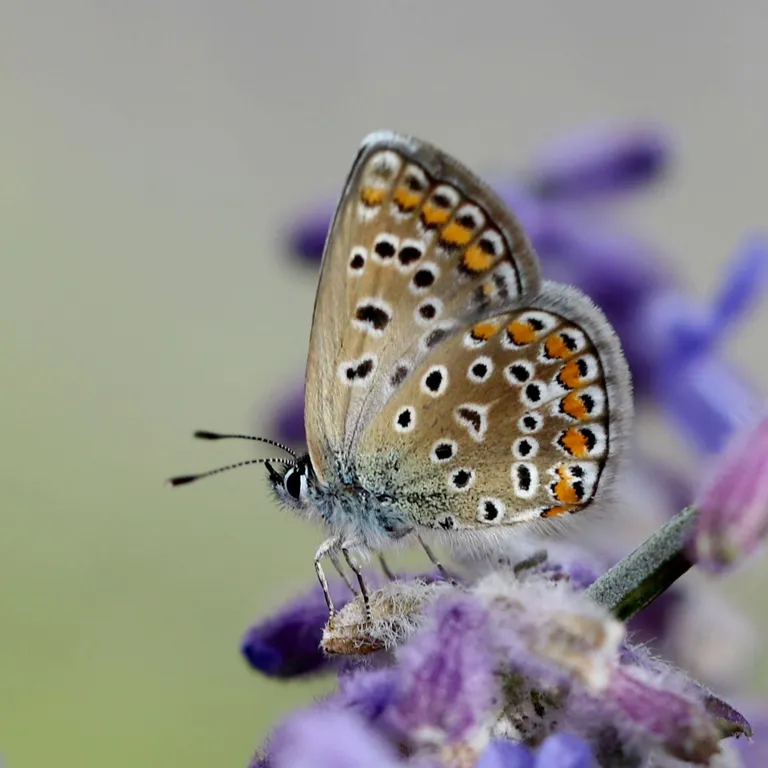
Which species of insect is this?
Polyommatus icarus
